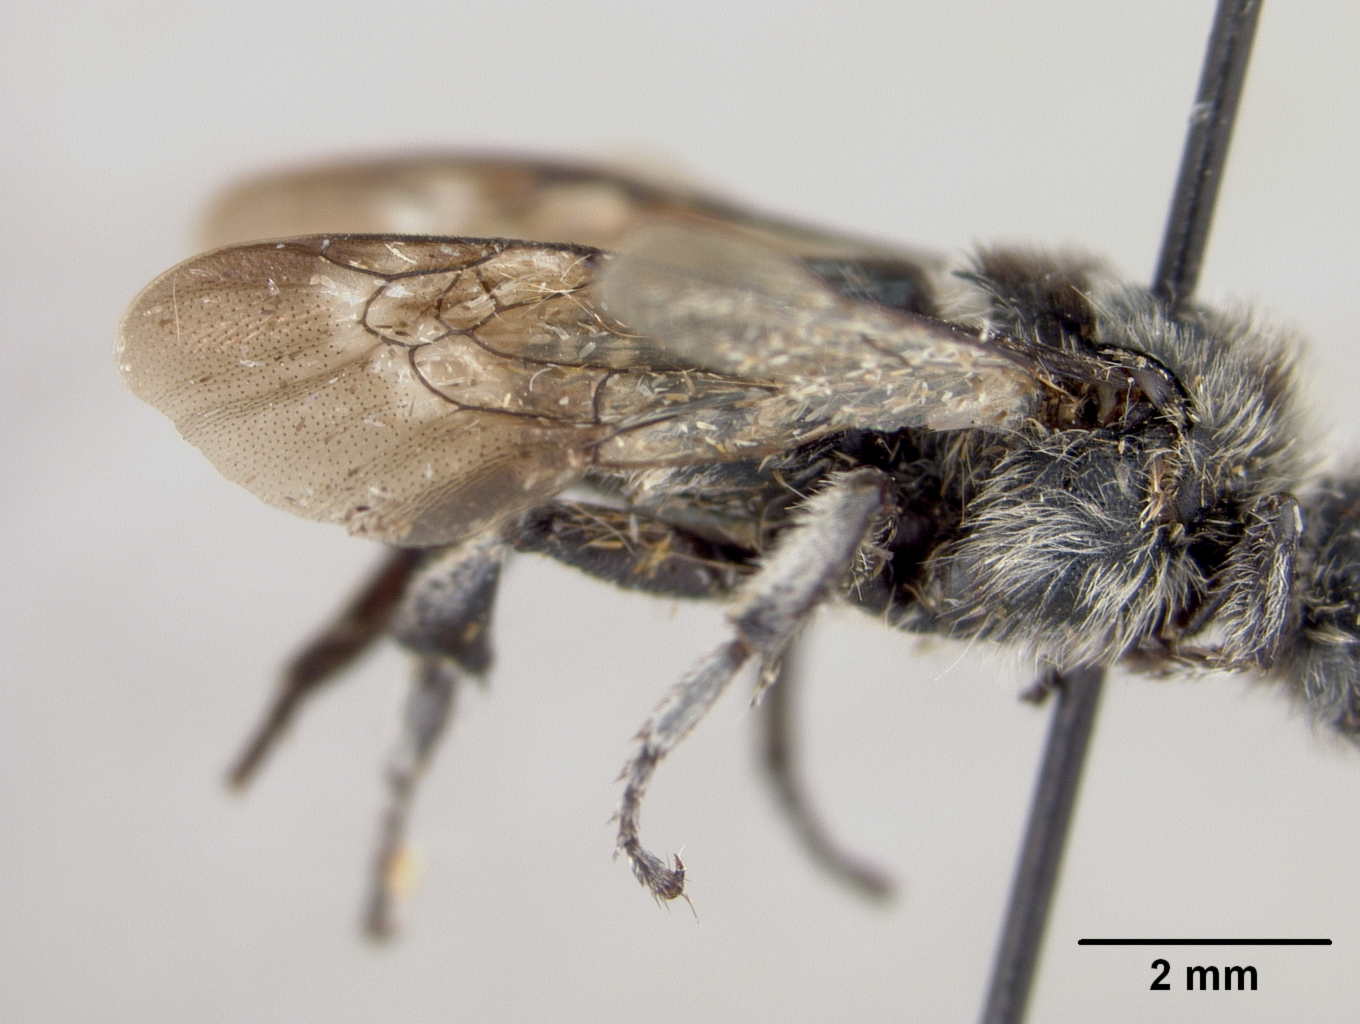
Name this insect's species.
Thyreus impexus
